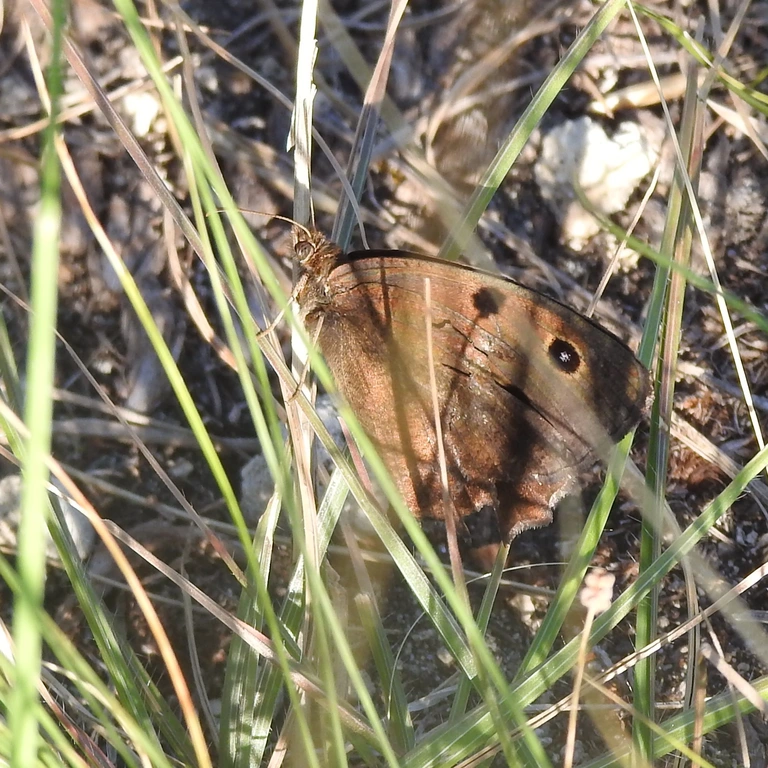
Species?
Minois dryas
